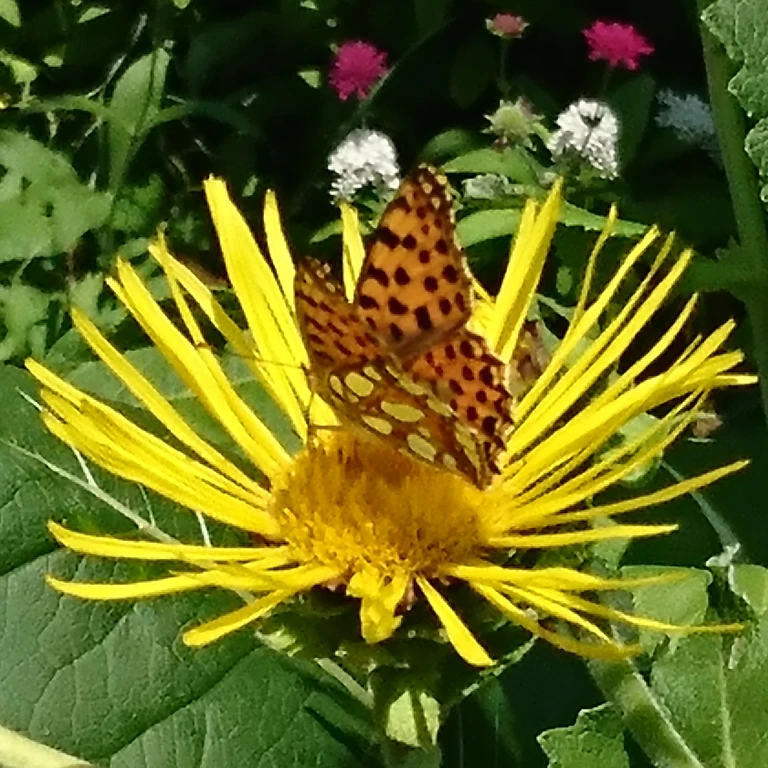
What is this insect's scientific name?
Issoria lathonia
